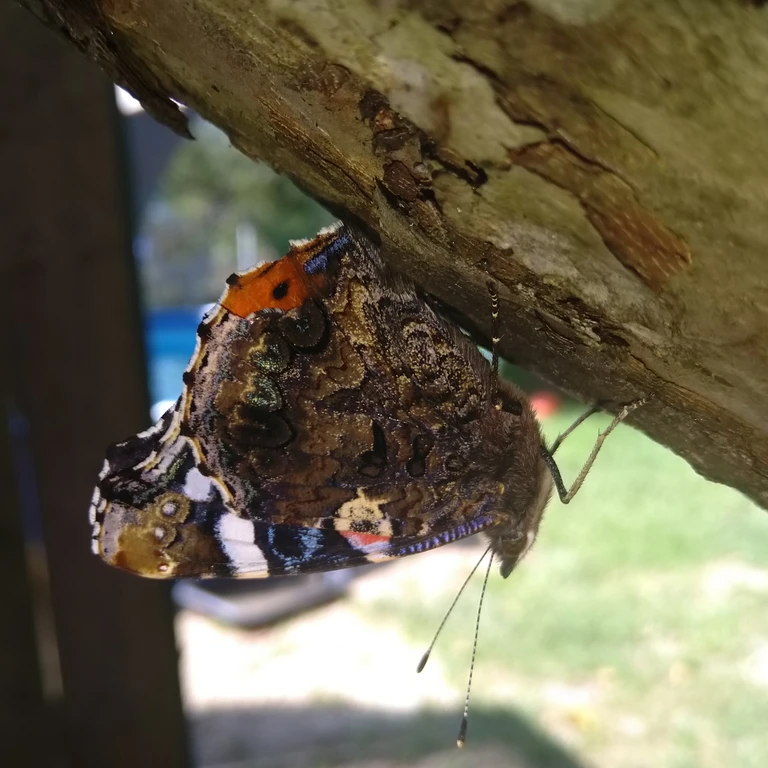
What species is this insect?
Vanessa atalanta
